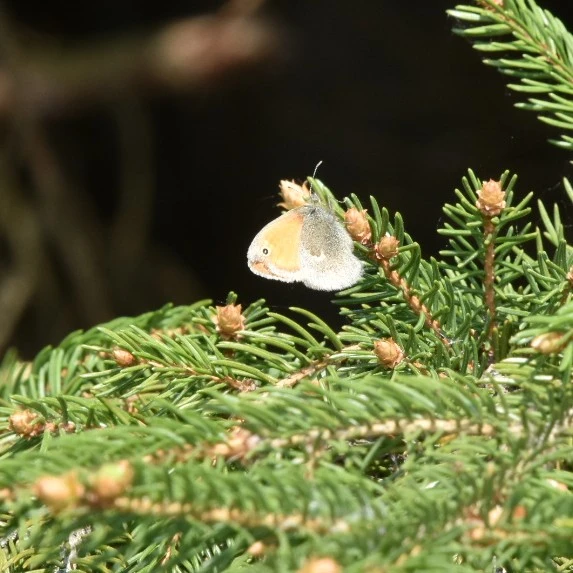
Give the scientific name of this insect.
Coenonympha pamphilus
